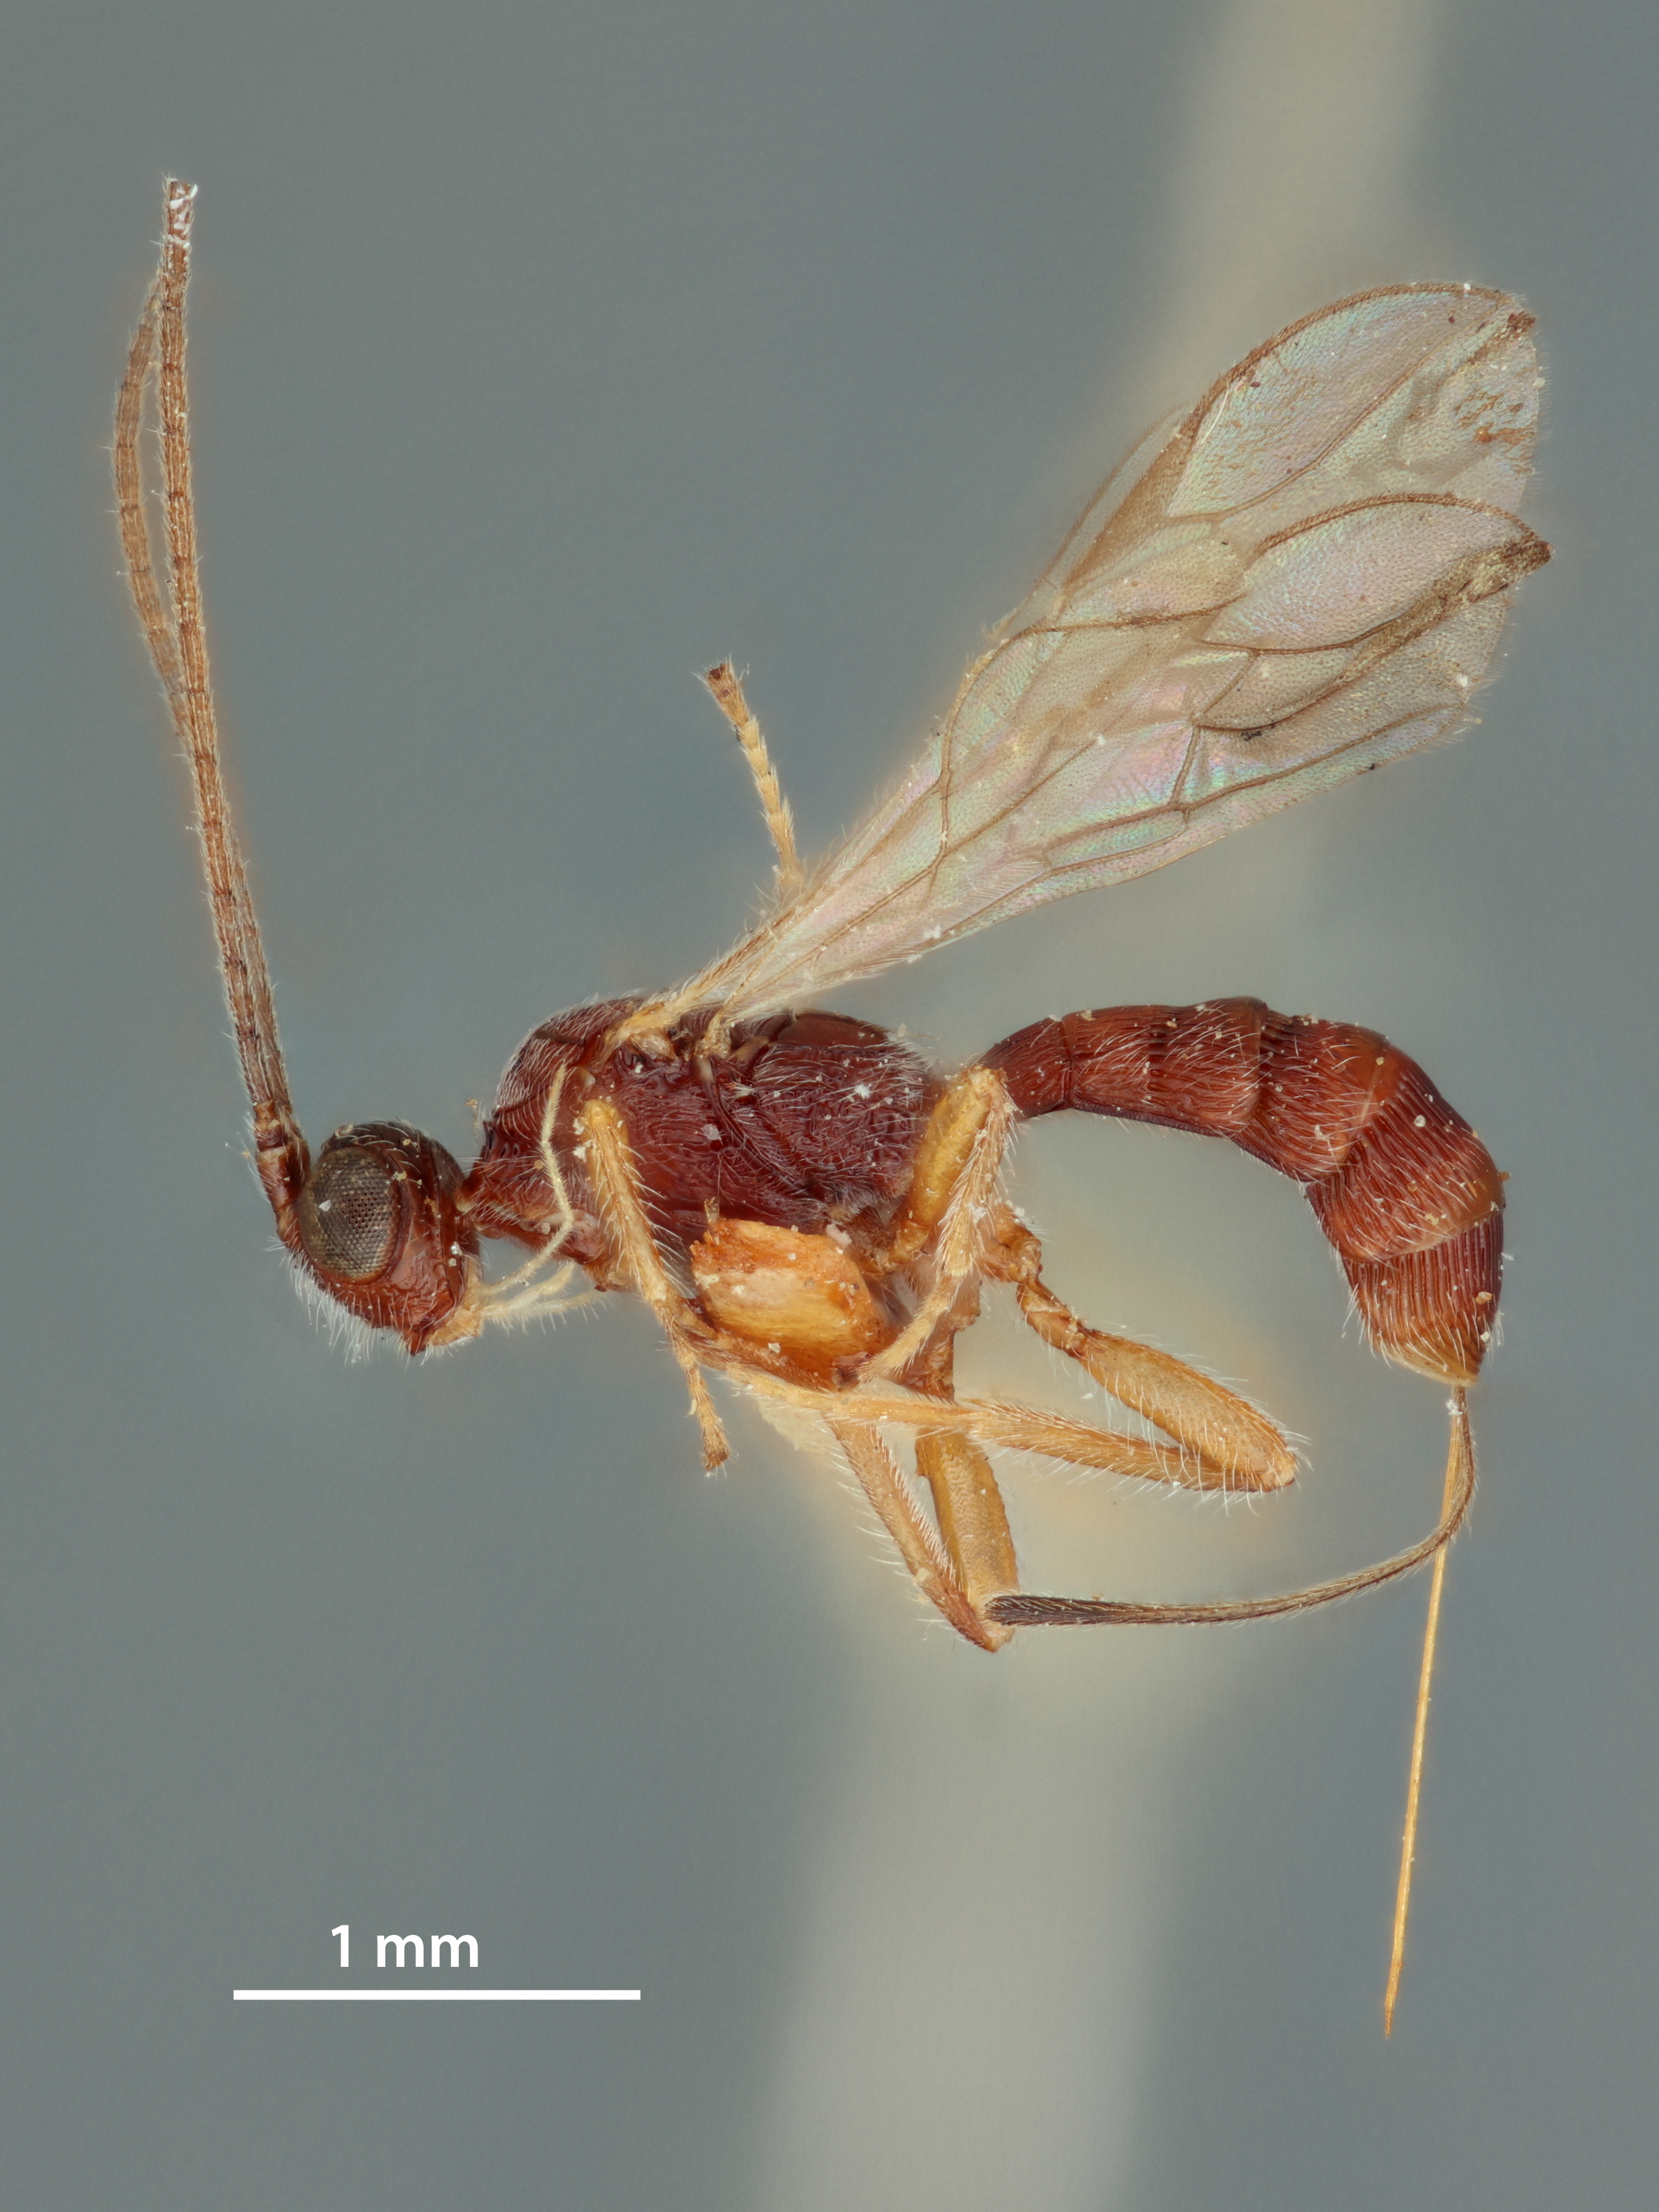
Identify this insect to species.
Rhyssalus ashmeadii
